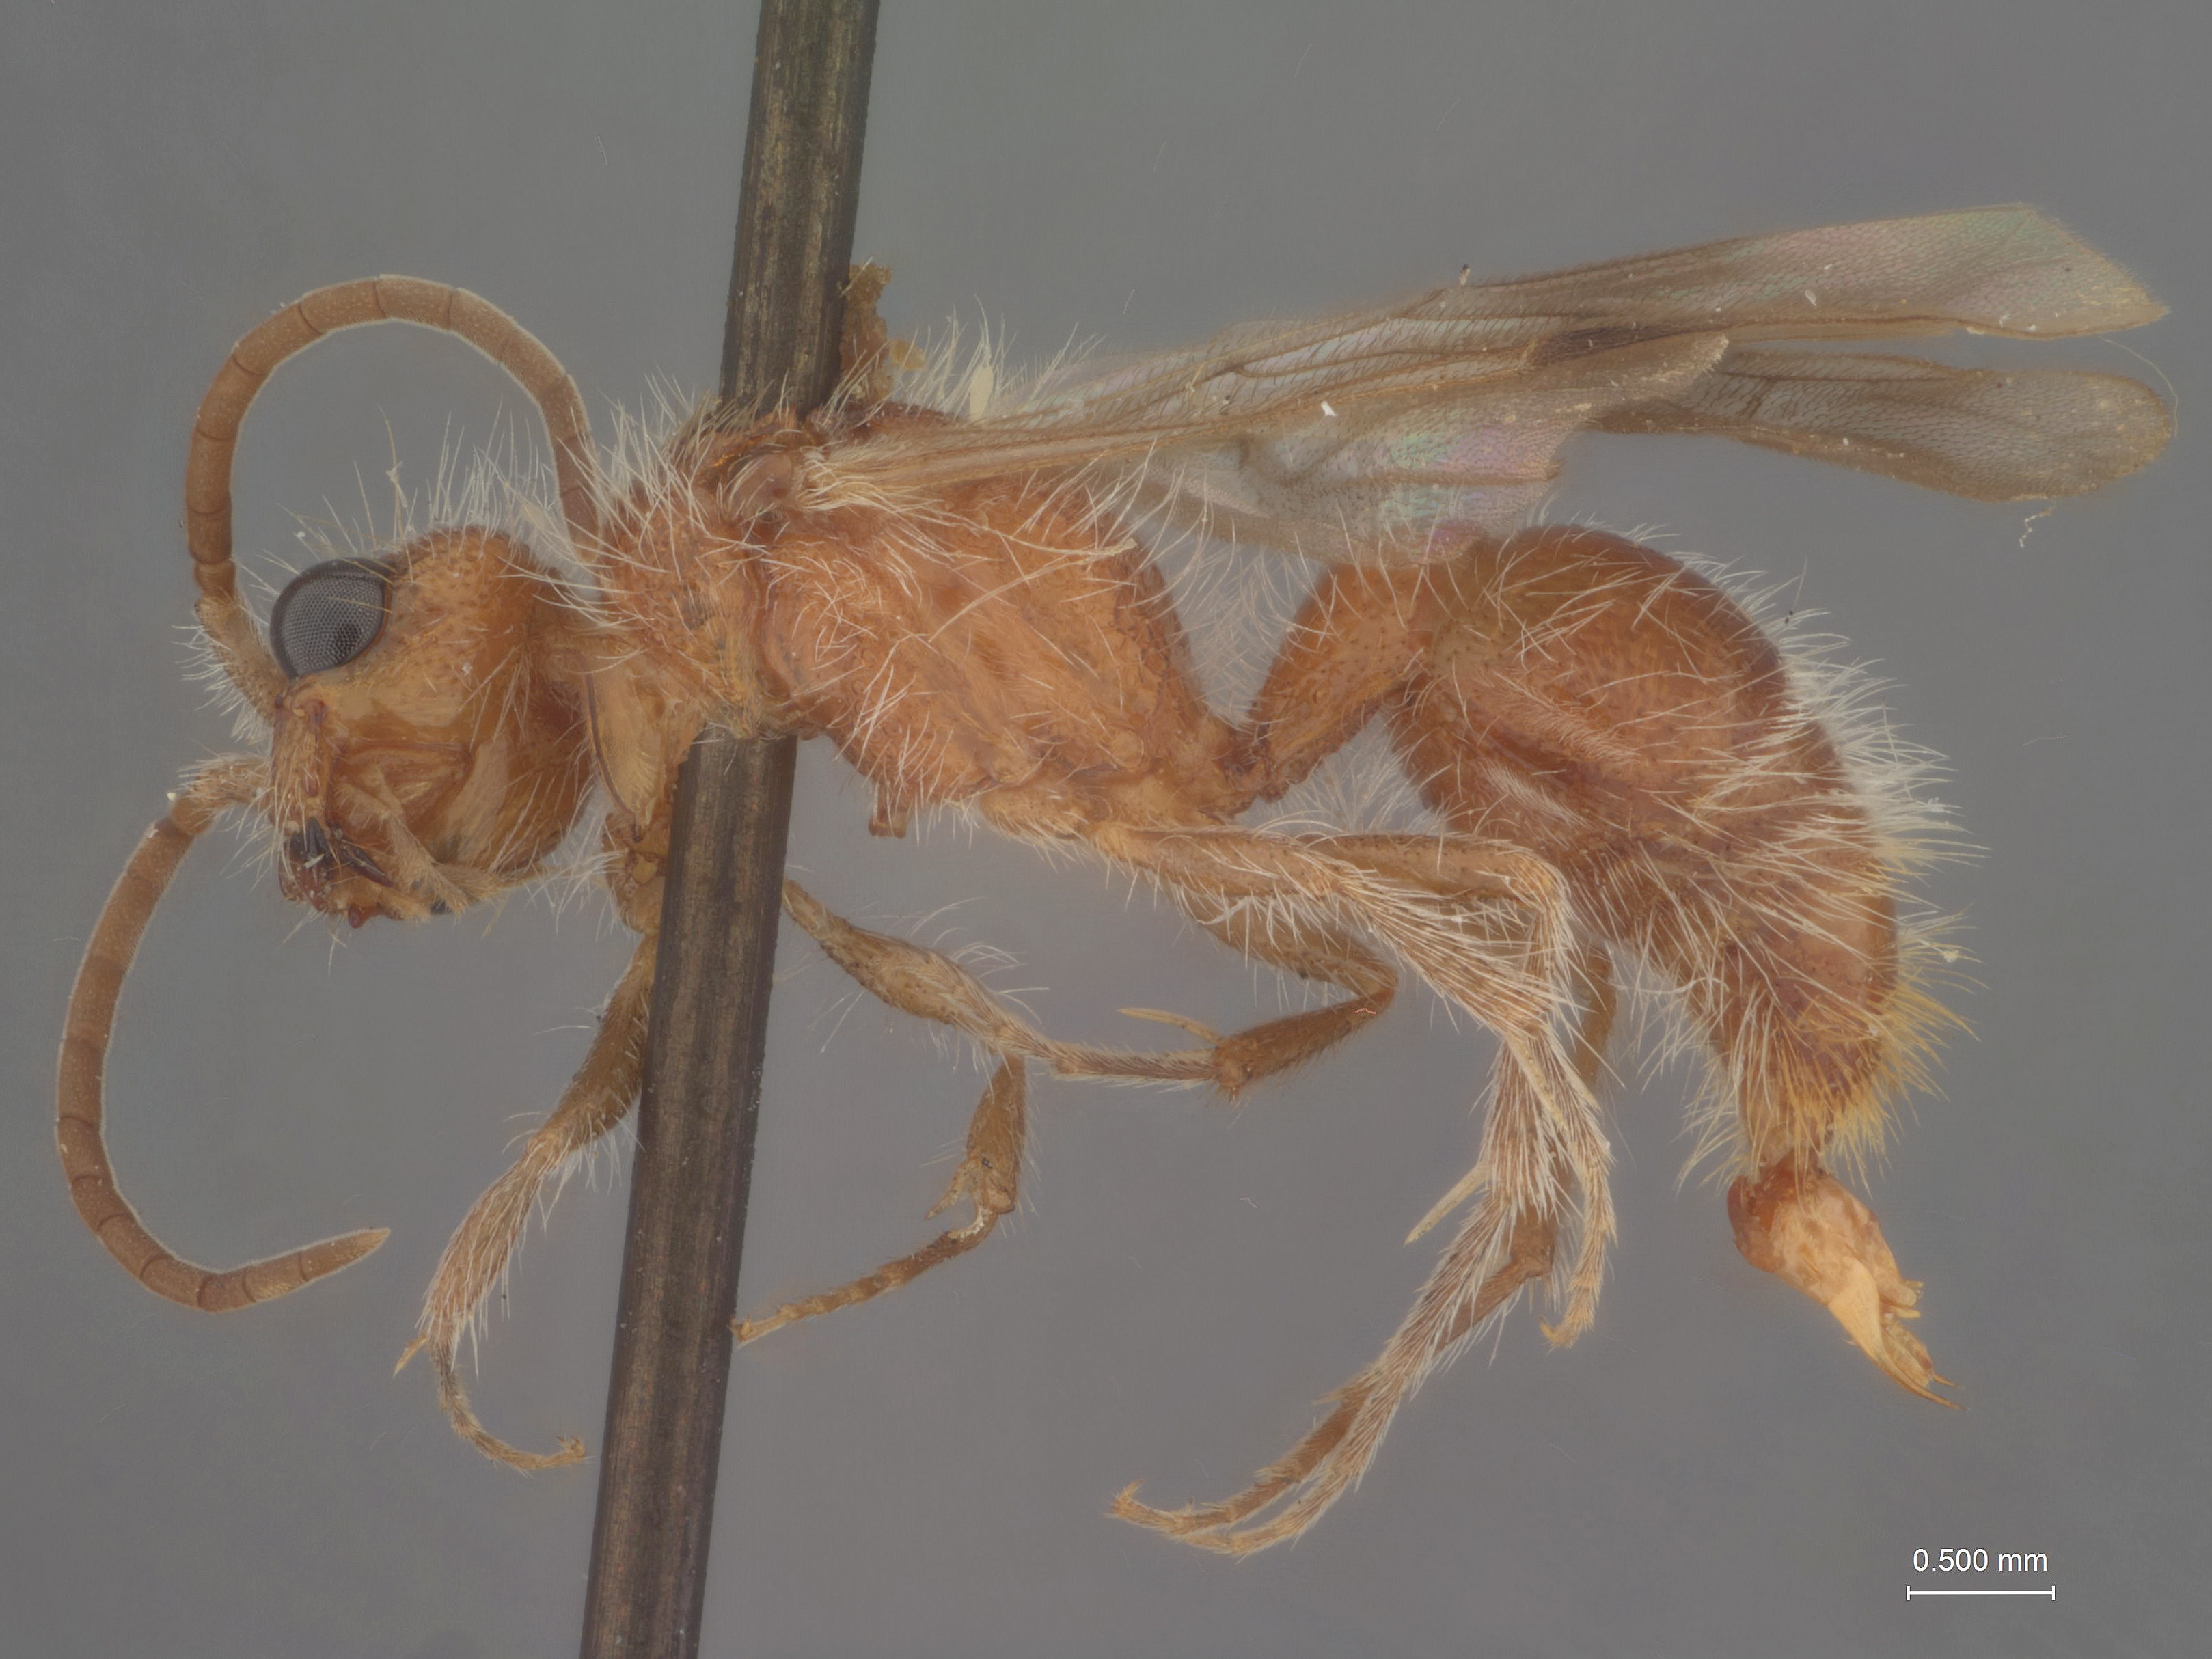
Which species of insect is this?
Photomorphus comobabii
